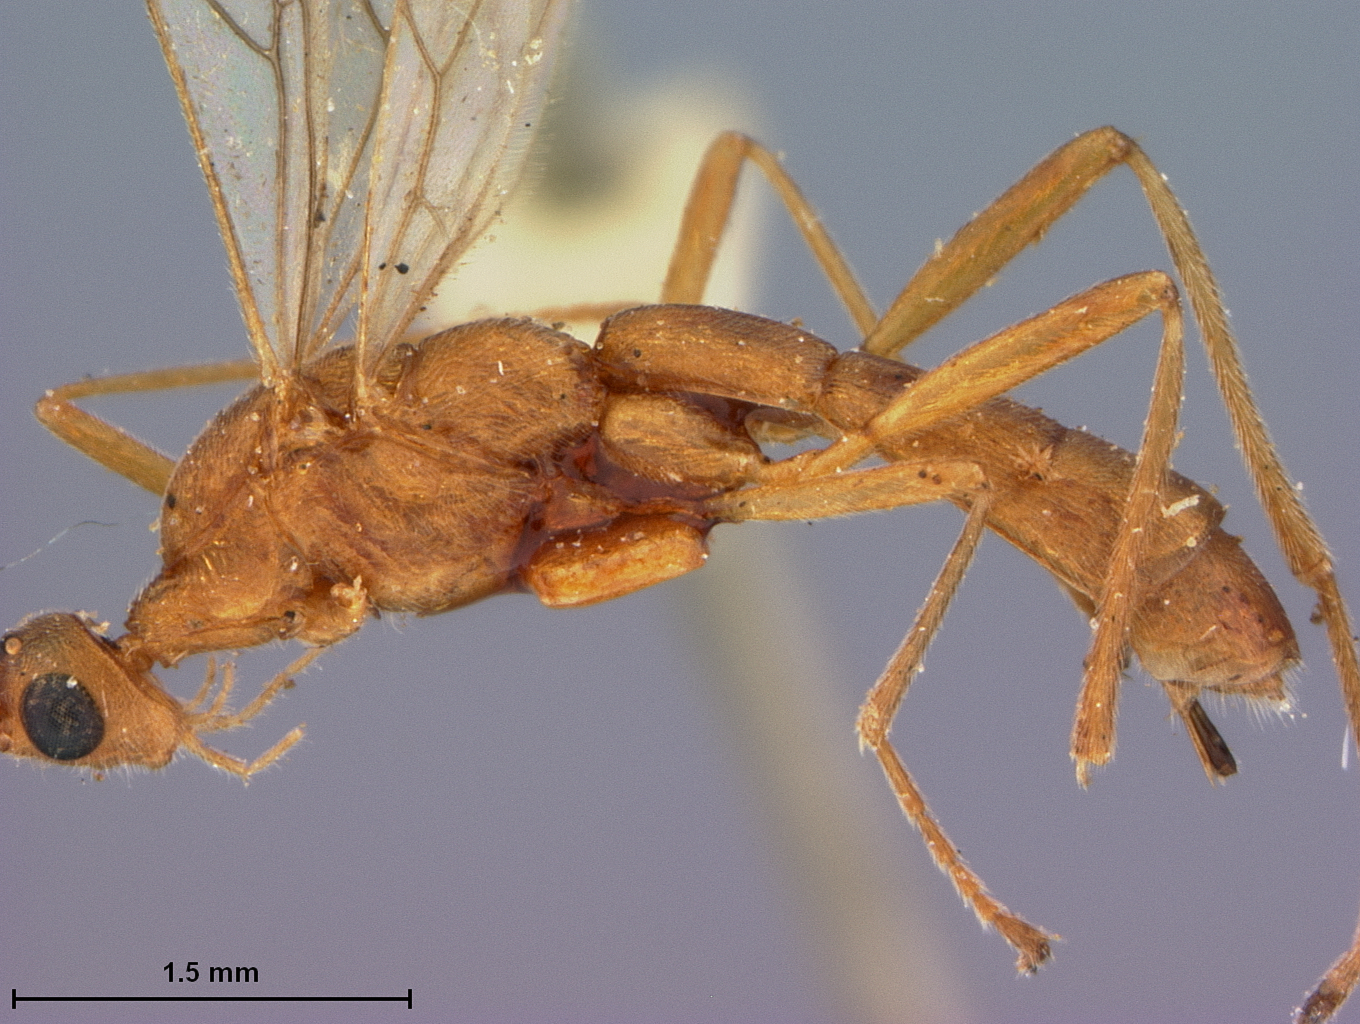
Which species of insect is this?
Rhogas exceptus
